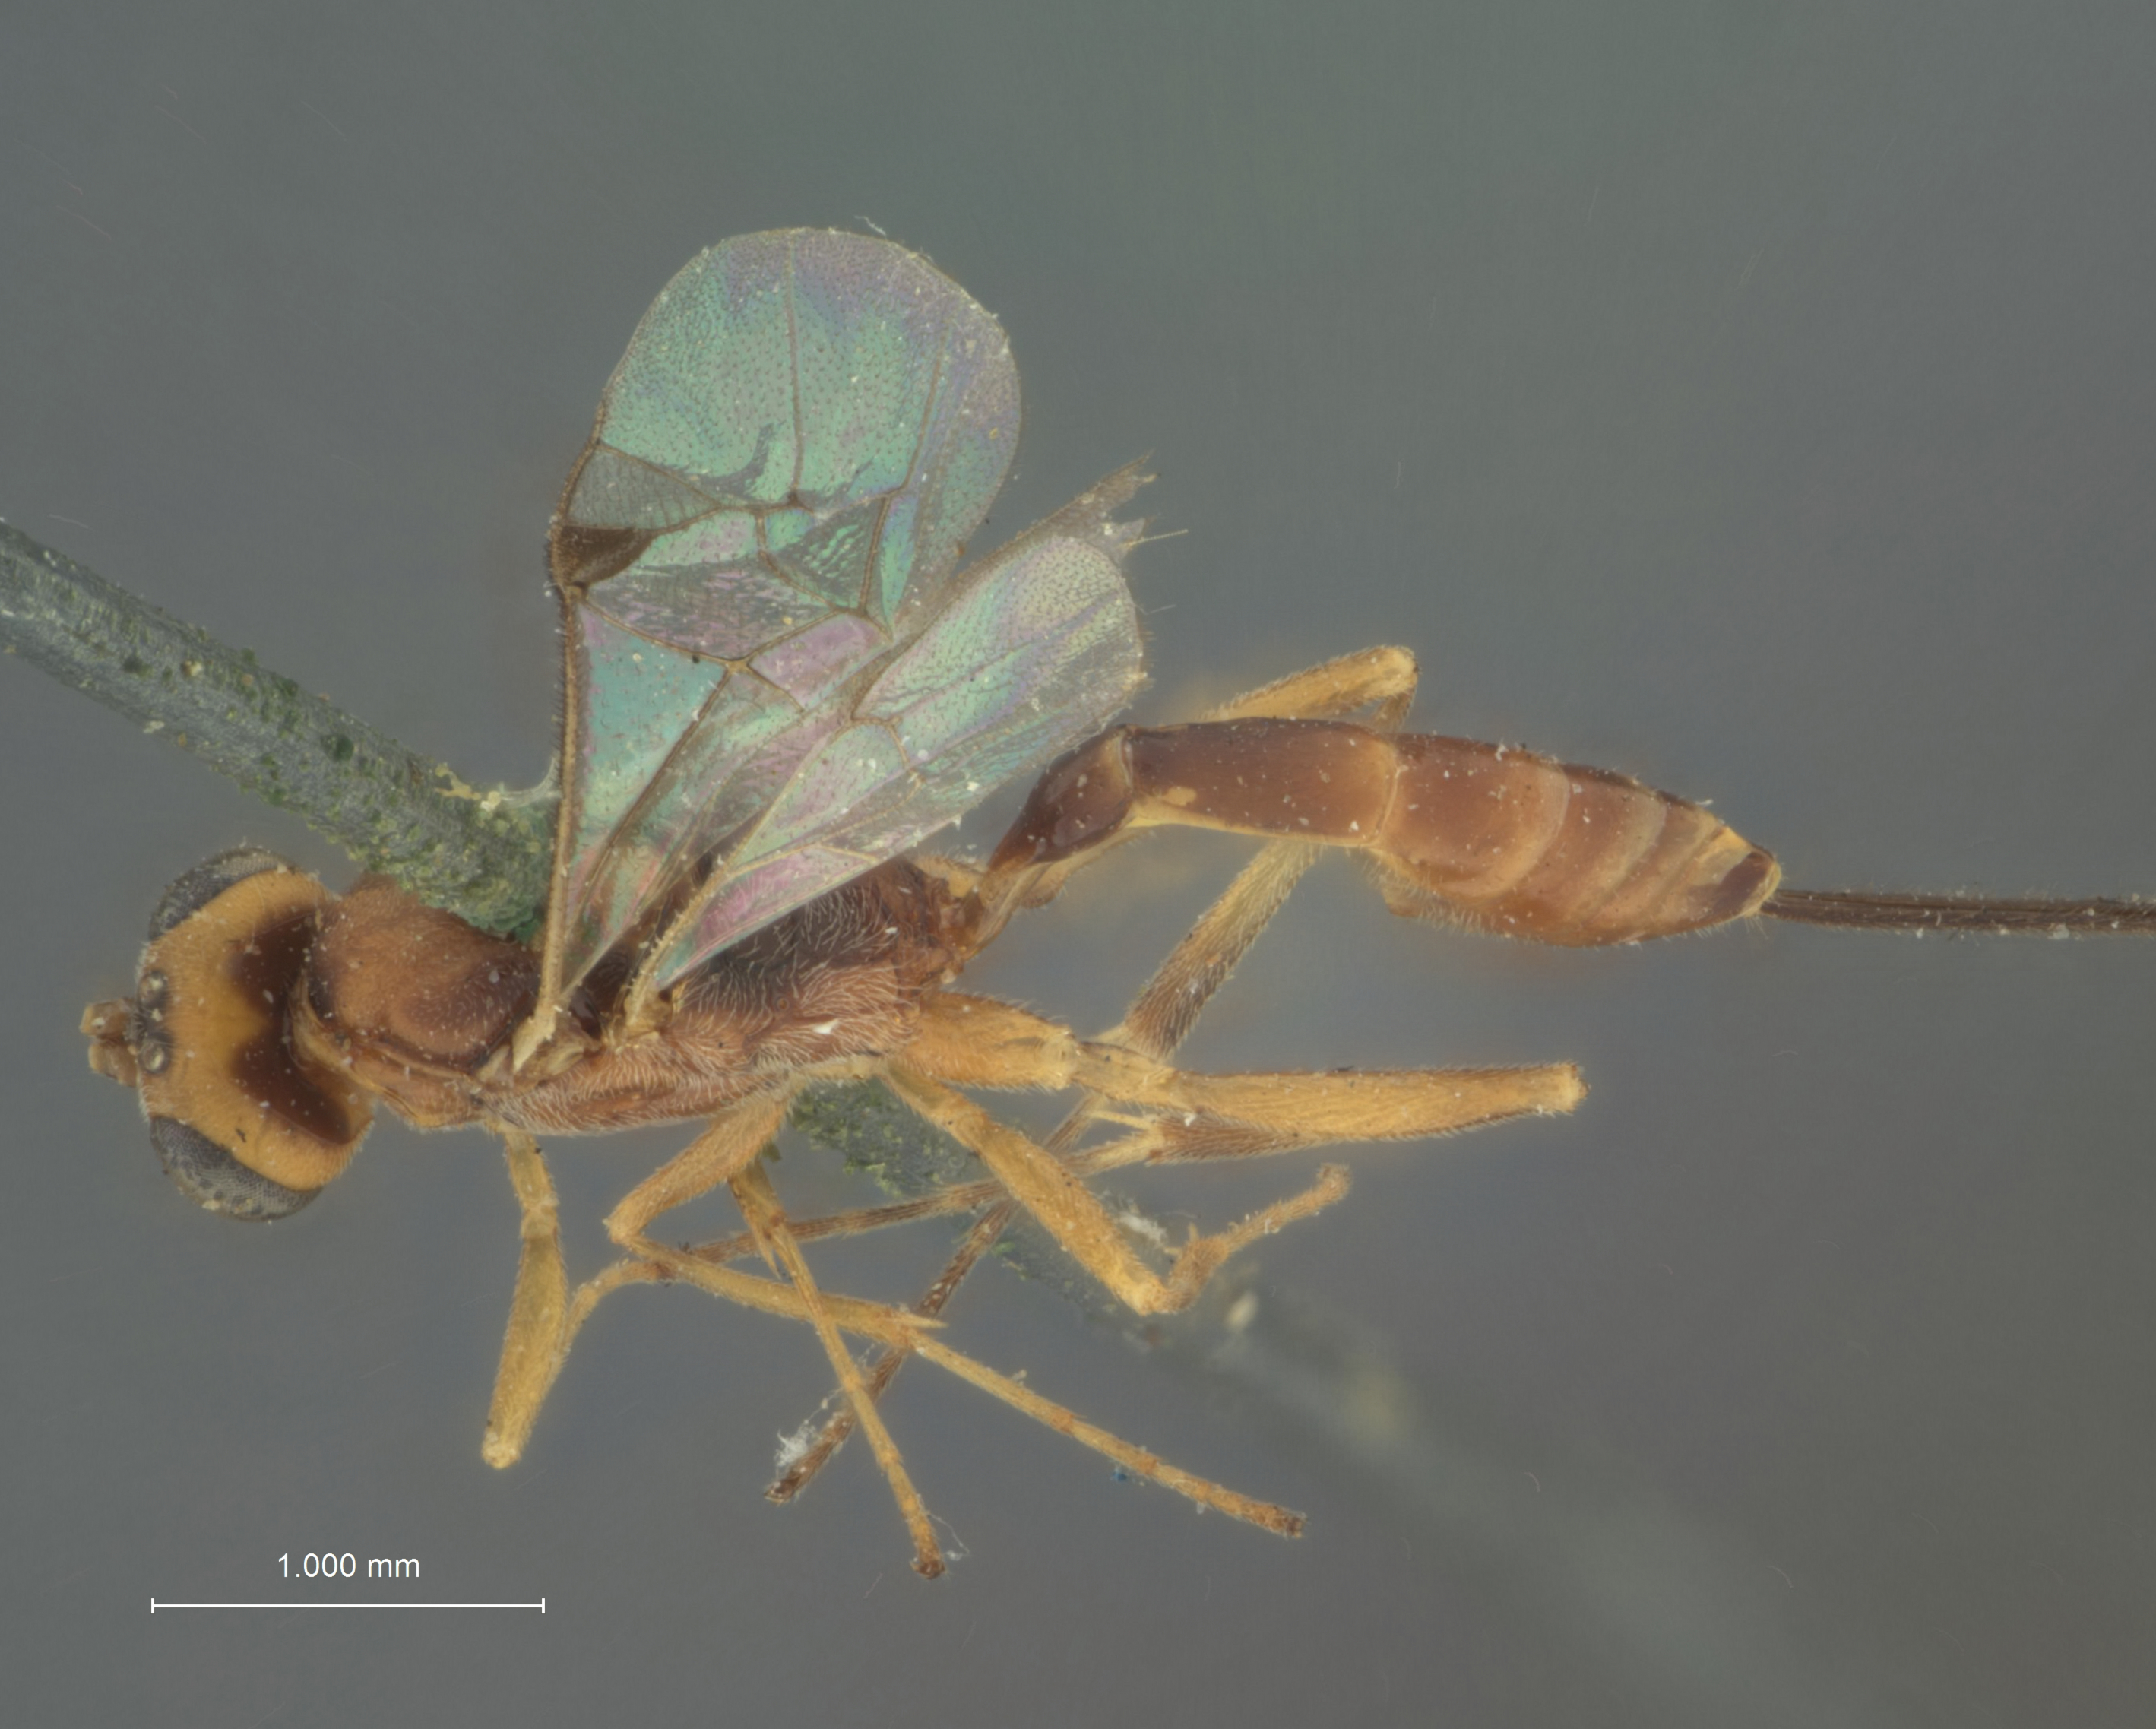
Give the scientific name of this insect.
Porizon agilis
